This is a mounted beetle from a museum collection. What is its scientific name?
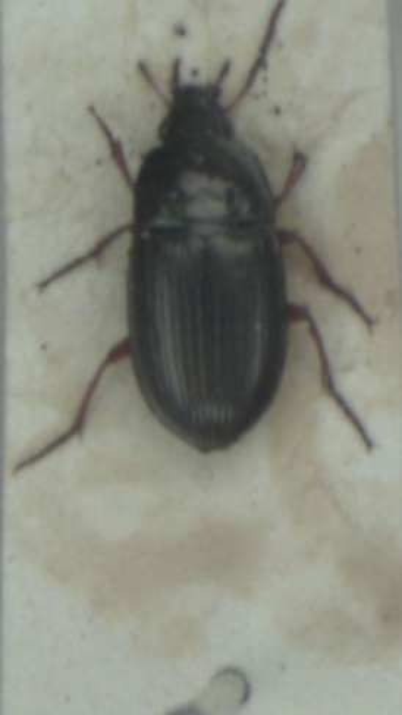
Amara familiaris
